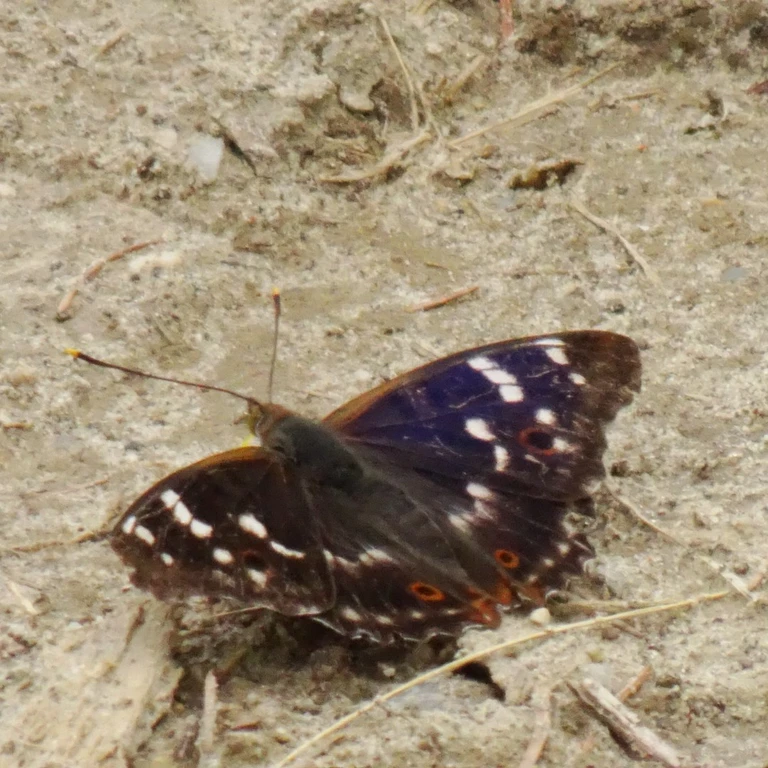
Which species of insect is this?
Apatura ilia
